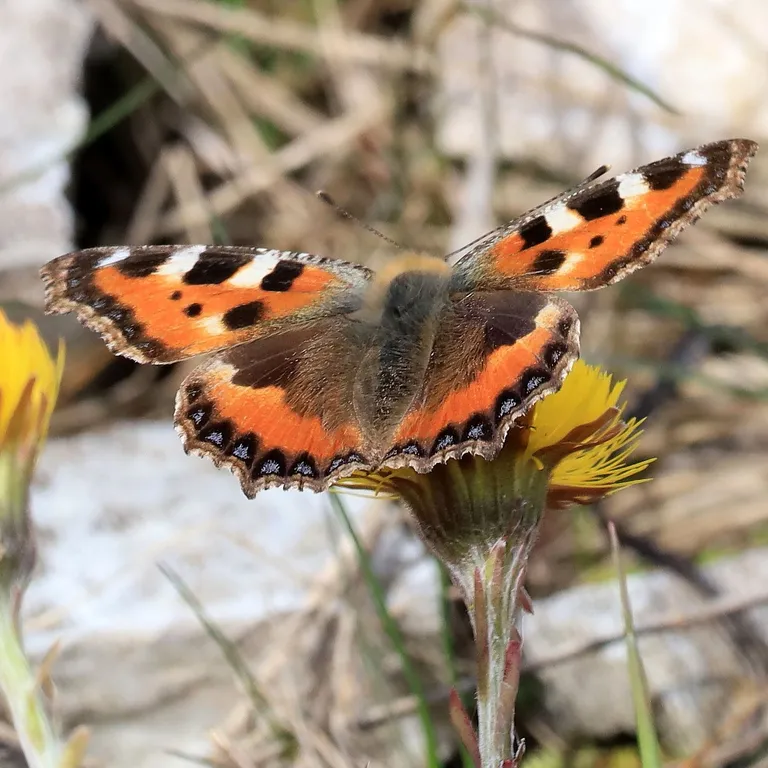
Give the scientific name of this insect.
Aglais urticae
